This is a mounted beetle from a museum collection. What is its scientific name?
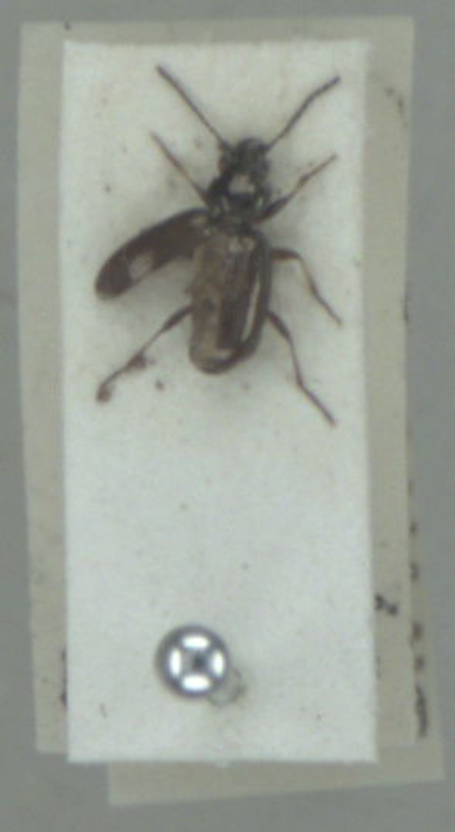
Bembidion properans
